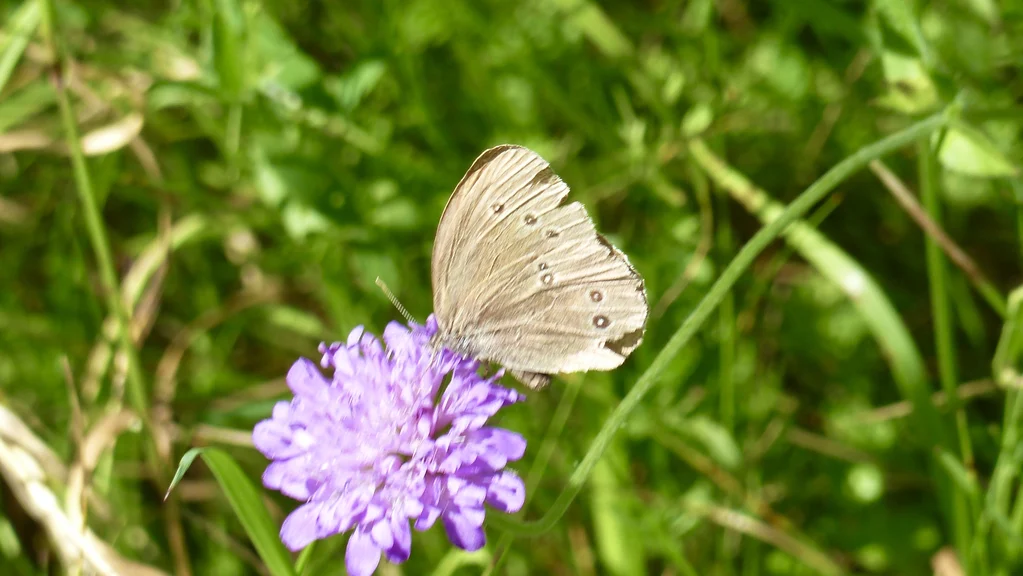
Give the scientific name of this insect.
Aphantopus hyperantus
